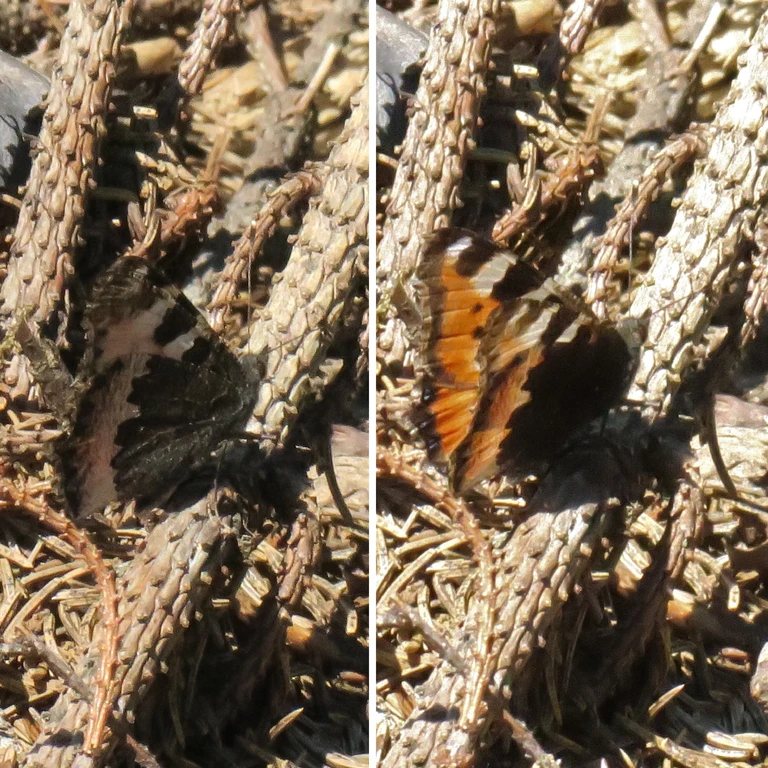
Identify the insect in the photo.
Aglais urticae
